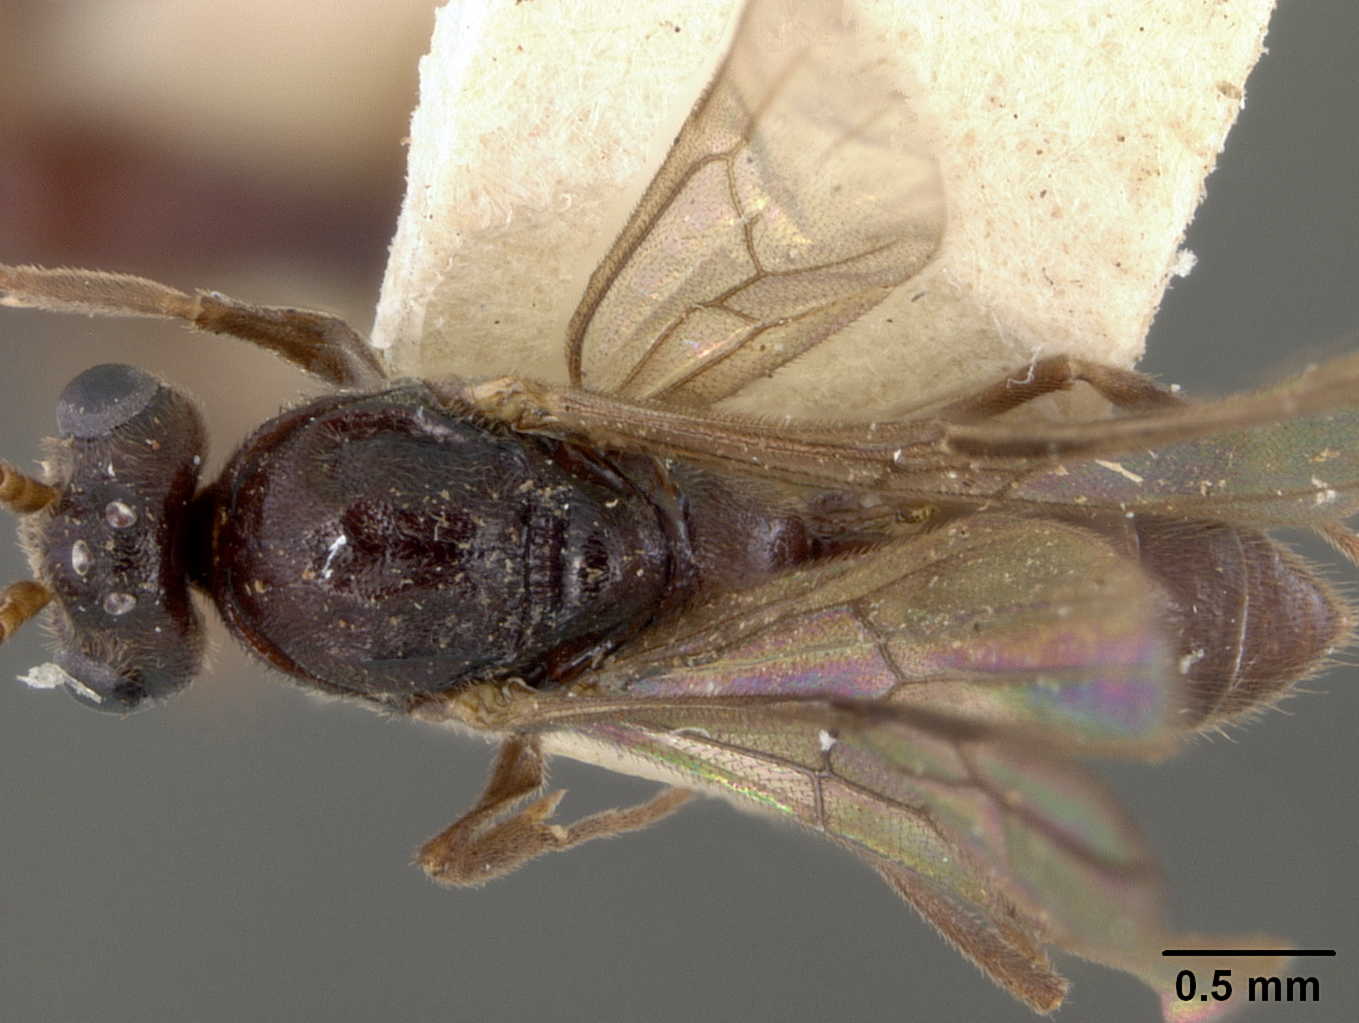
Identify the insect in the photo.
Anochetus cato
